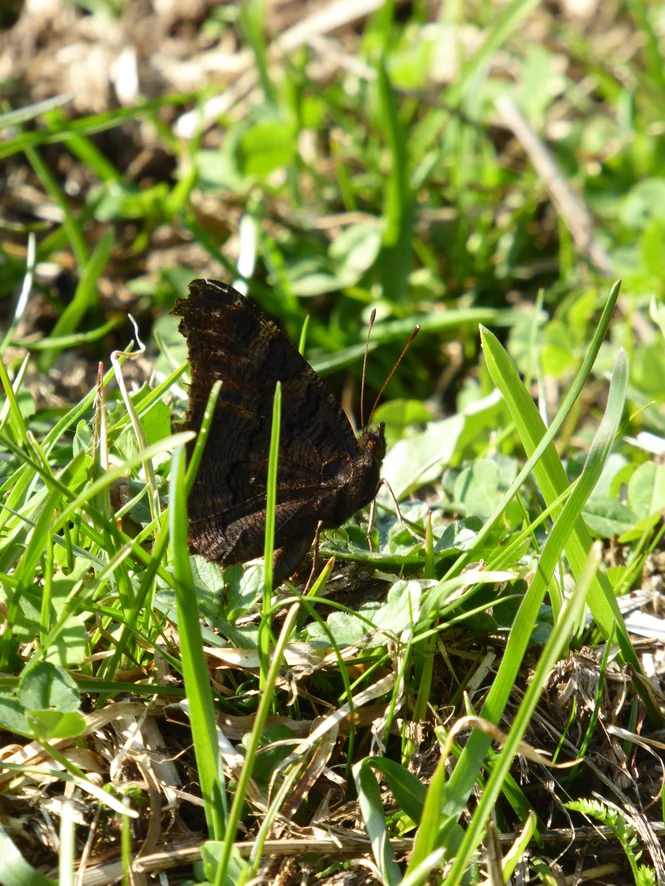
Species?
Aglais io
